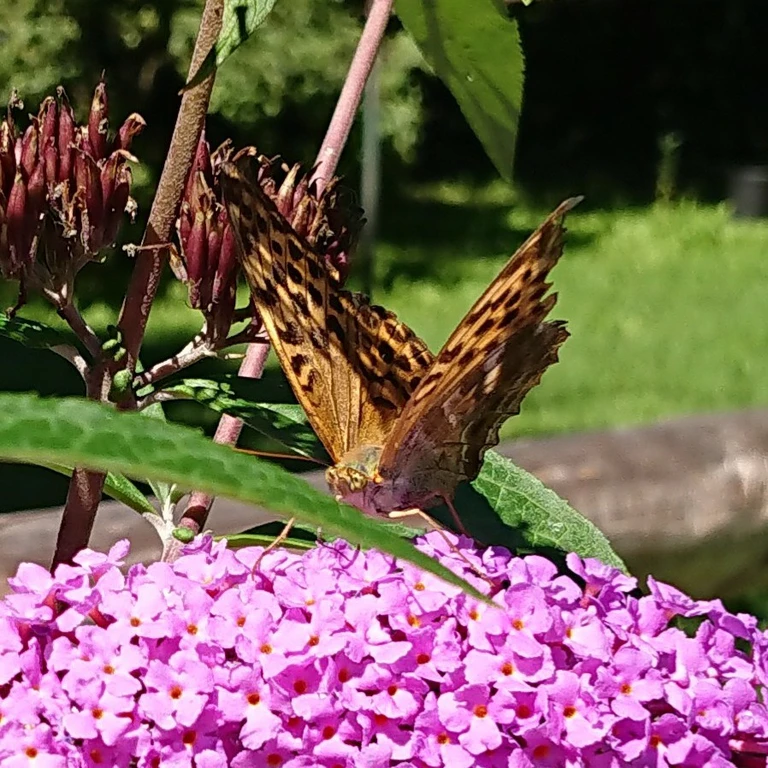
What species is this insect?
Argynnis paphia
